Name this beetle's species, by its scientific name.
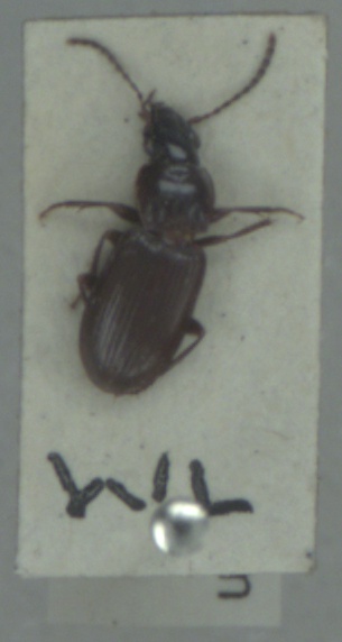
Pterostichus minor
